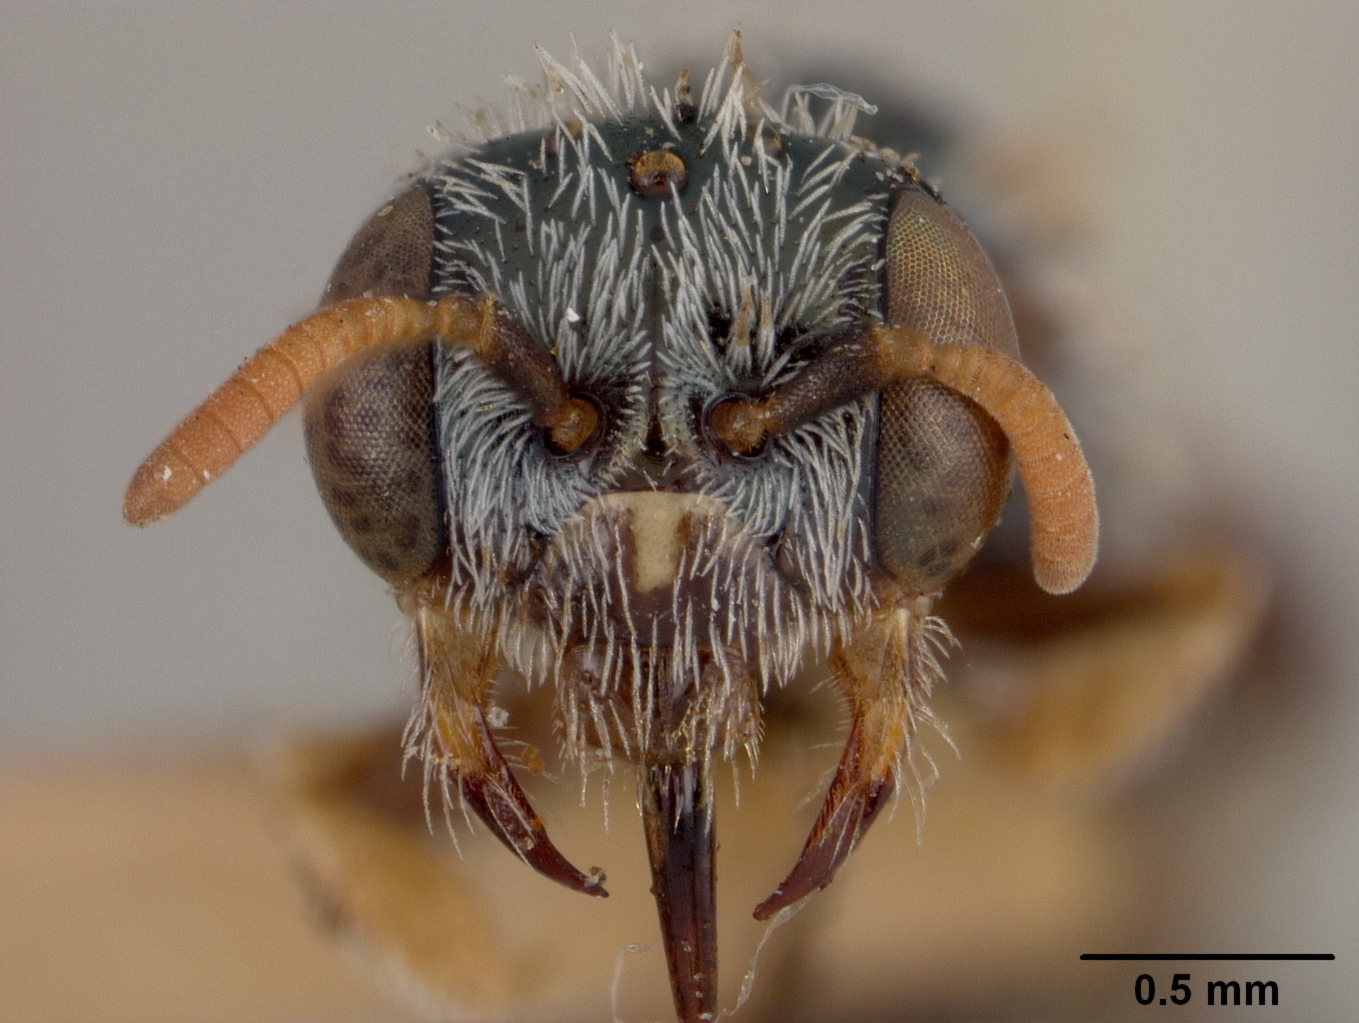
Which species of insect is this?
Perdita valida
